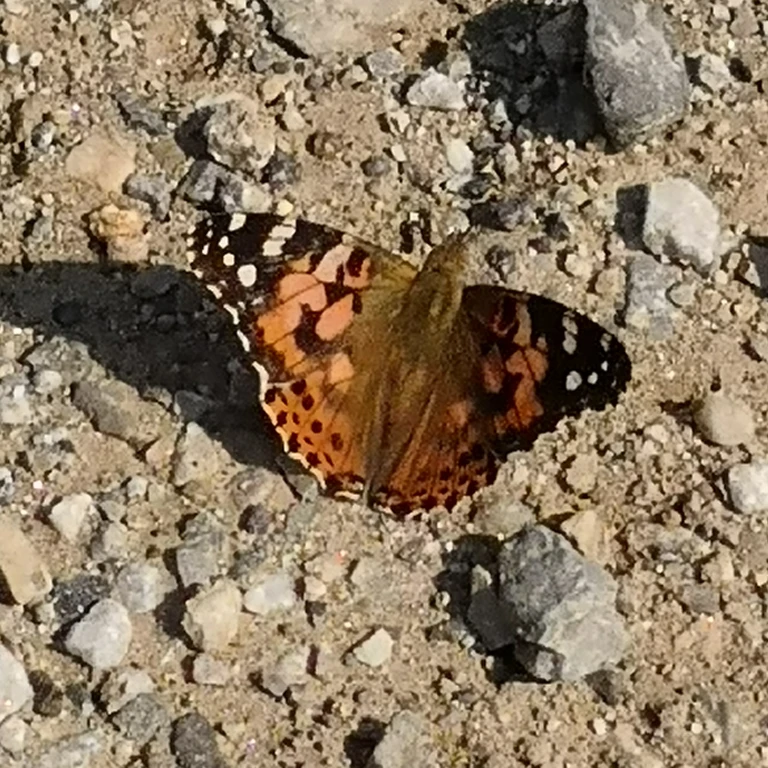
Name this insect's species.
Vanessa cardui
